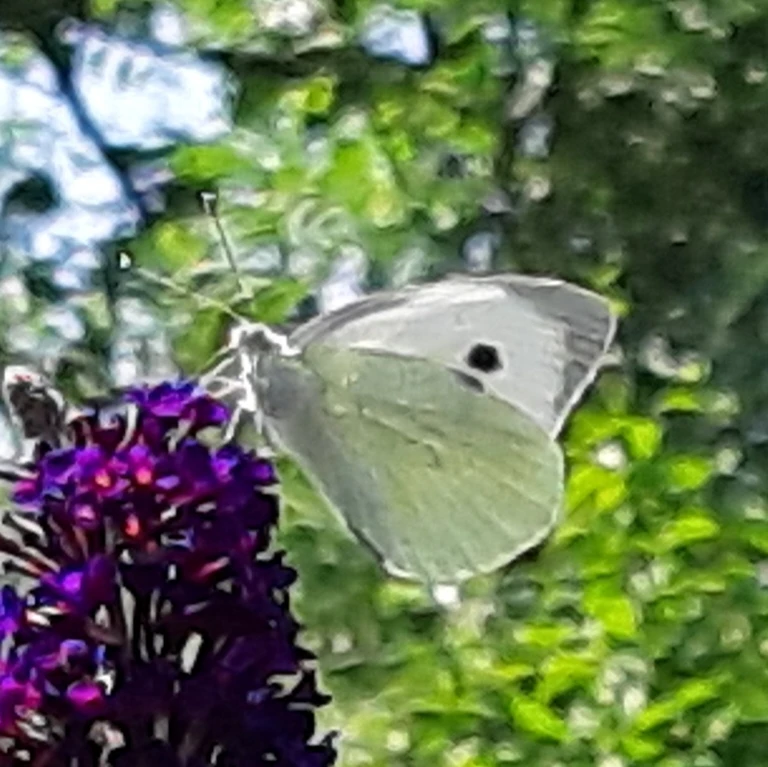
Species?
Pieris brassicae
